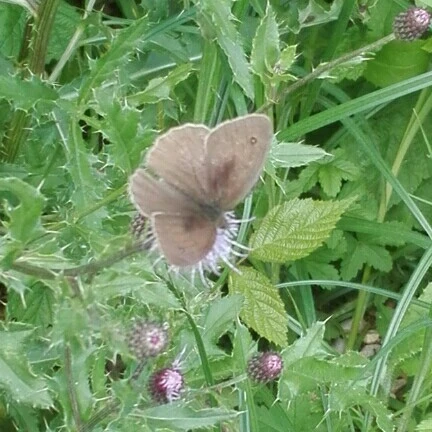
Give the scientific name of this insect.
Maniola jurtina
